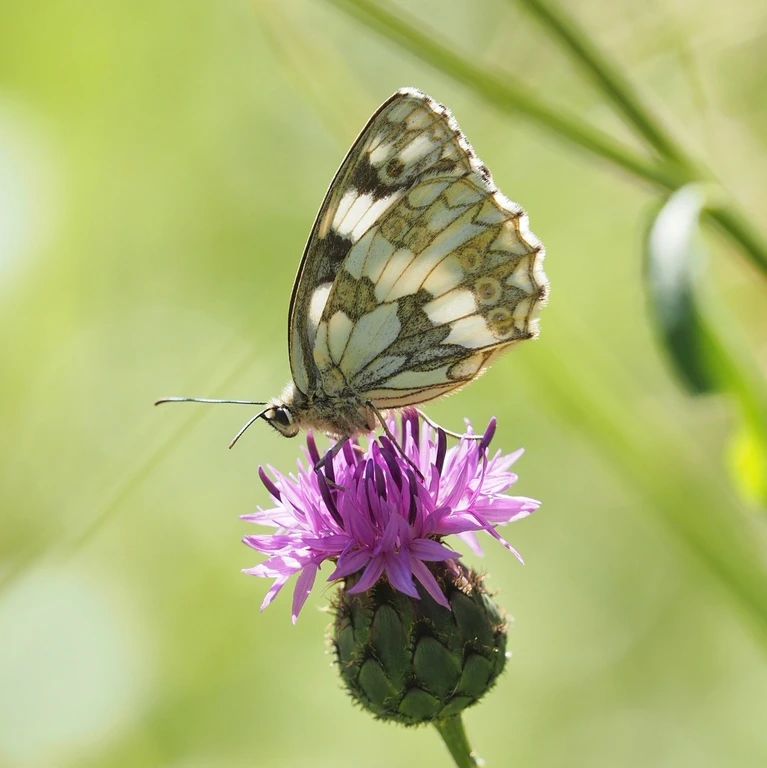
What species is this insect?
Melanargia galathea
